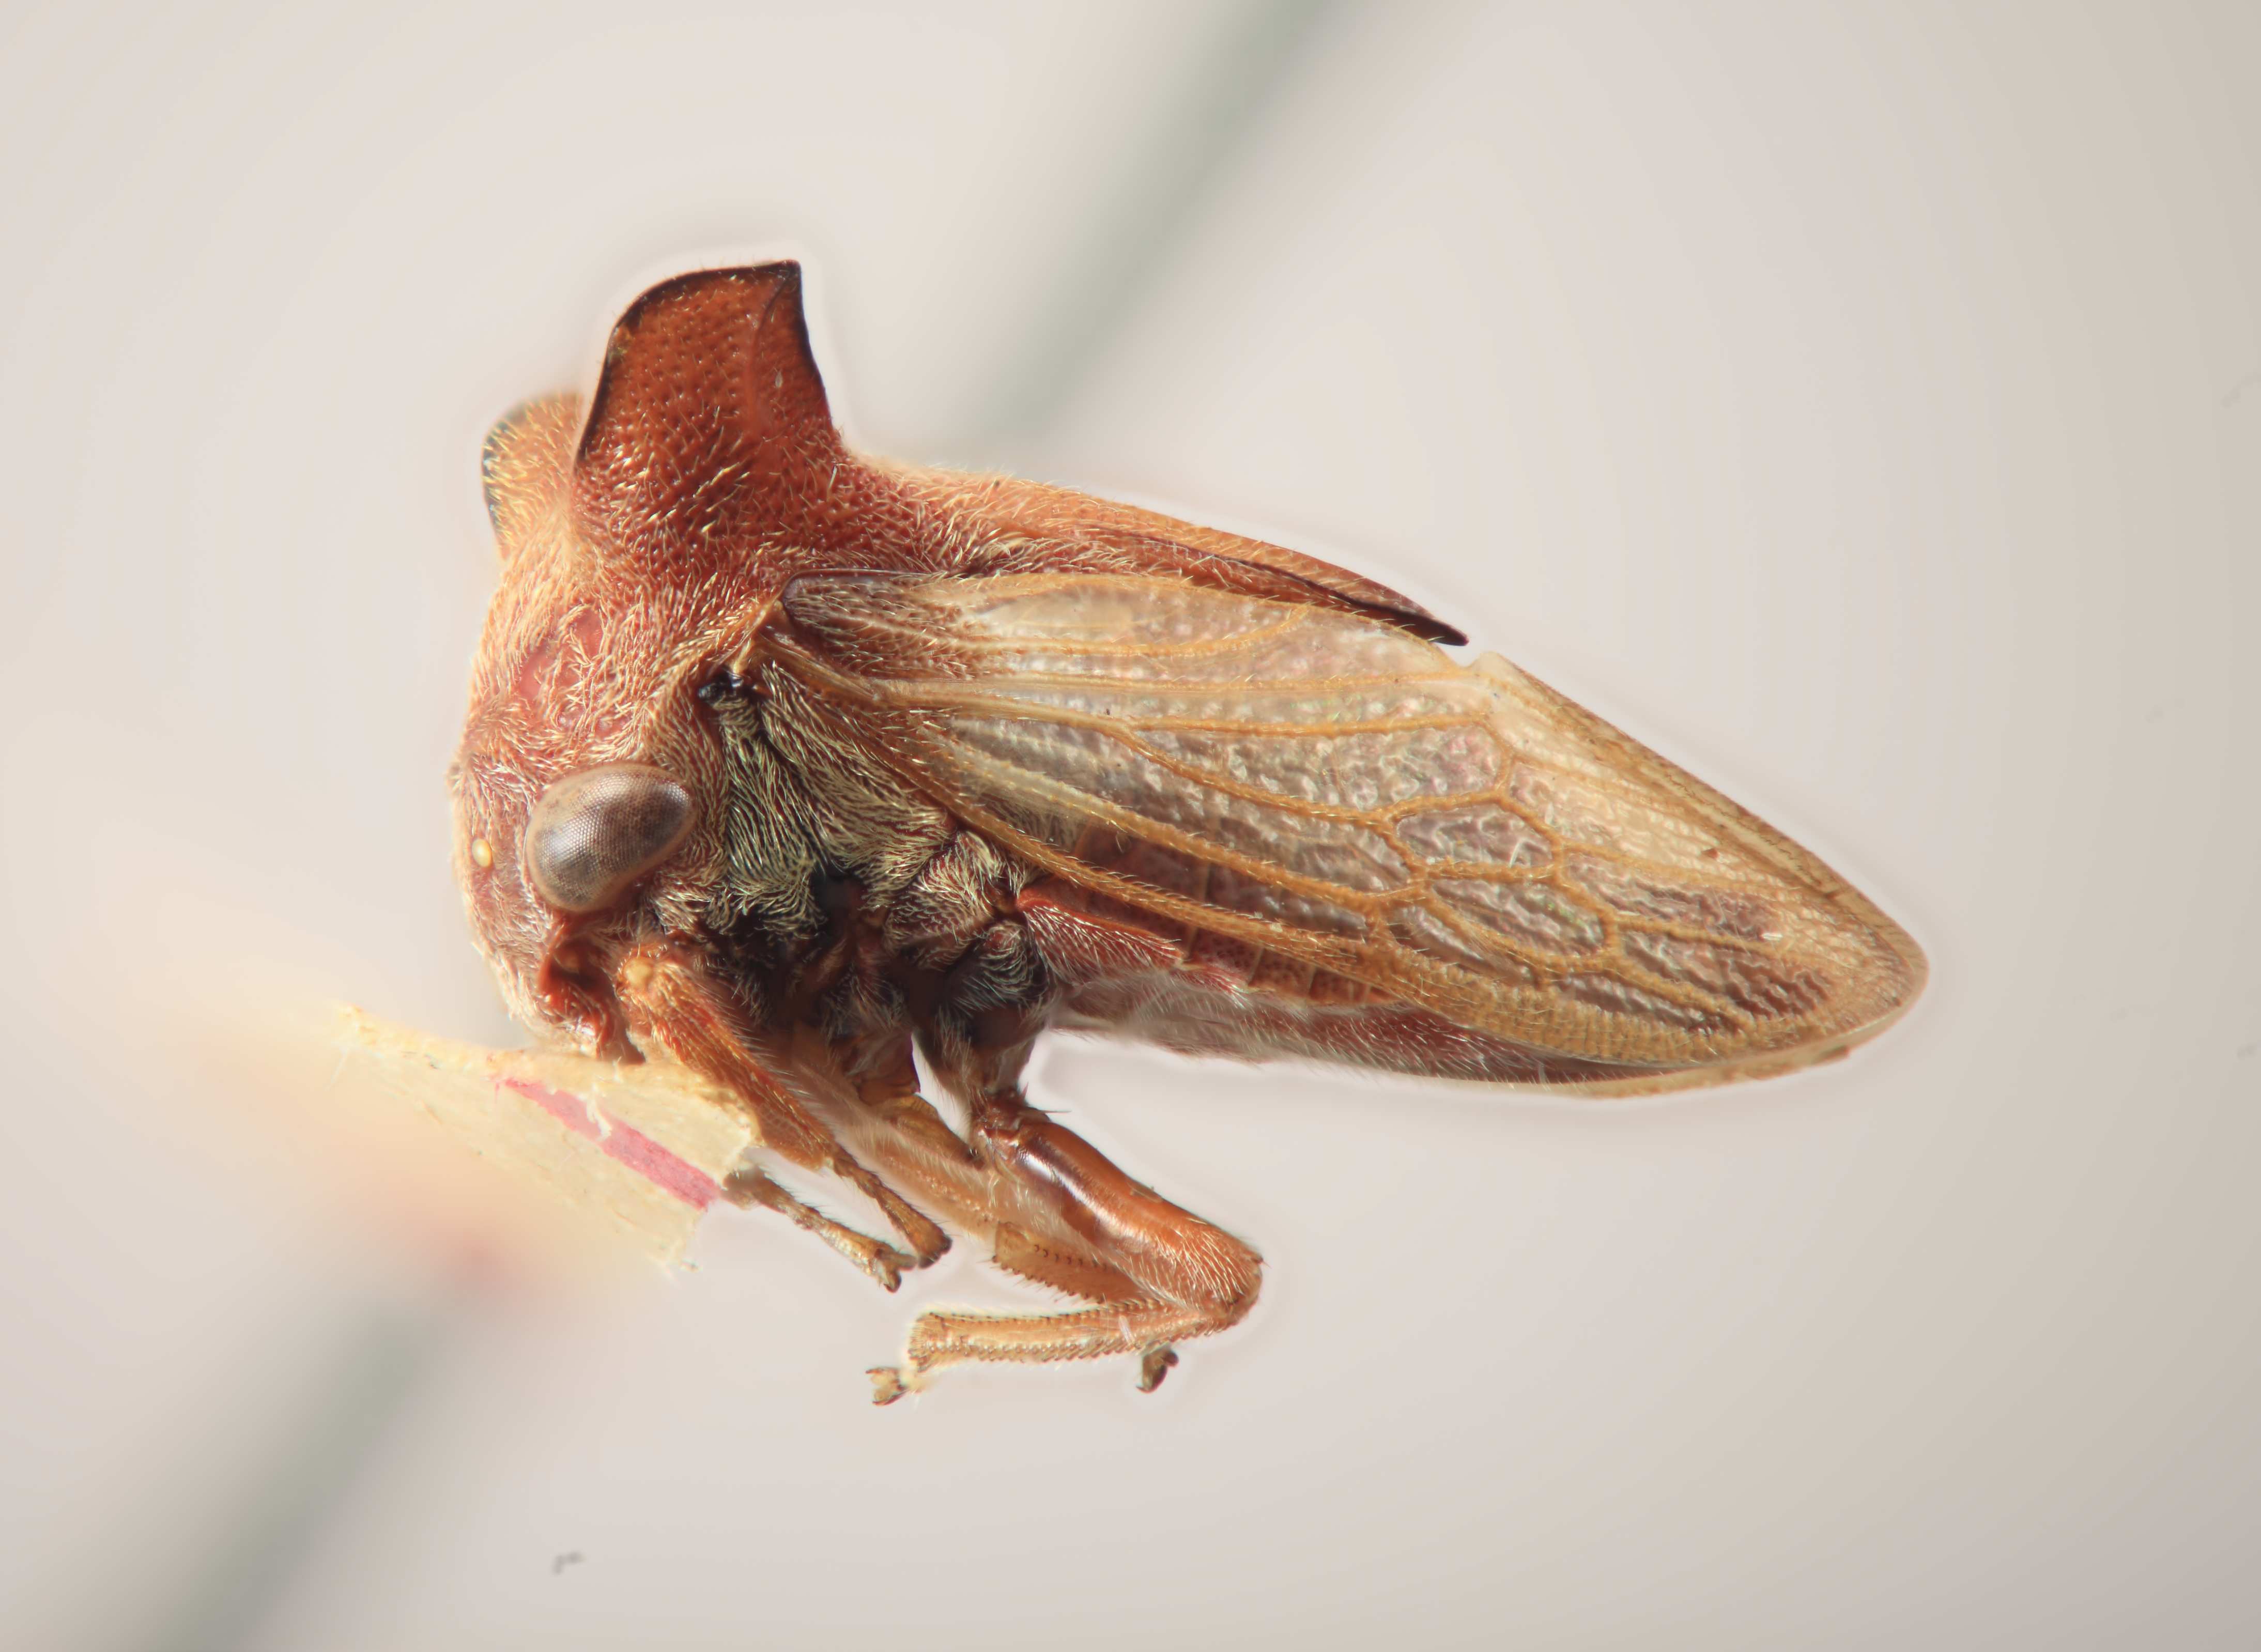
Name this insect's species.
Tricentrus amplicornis
